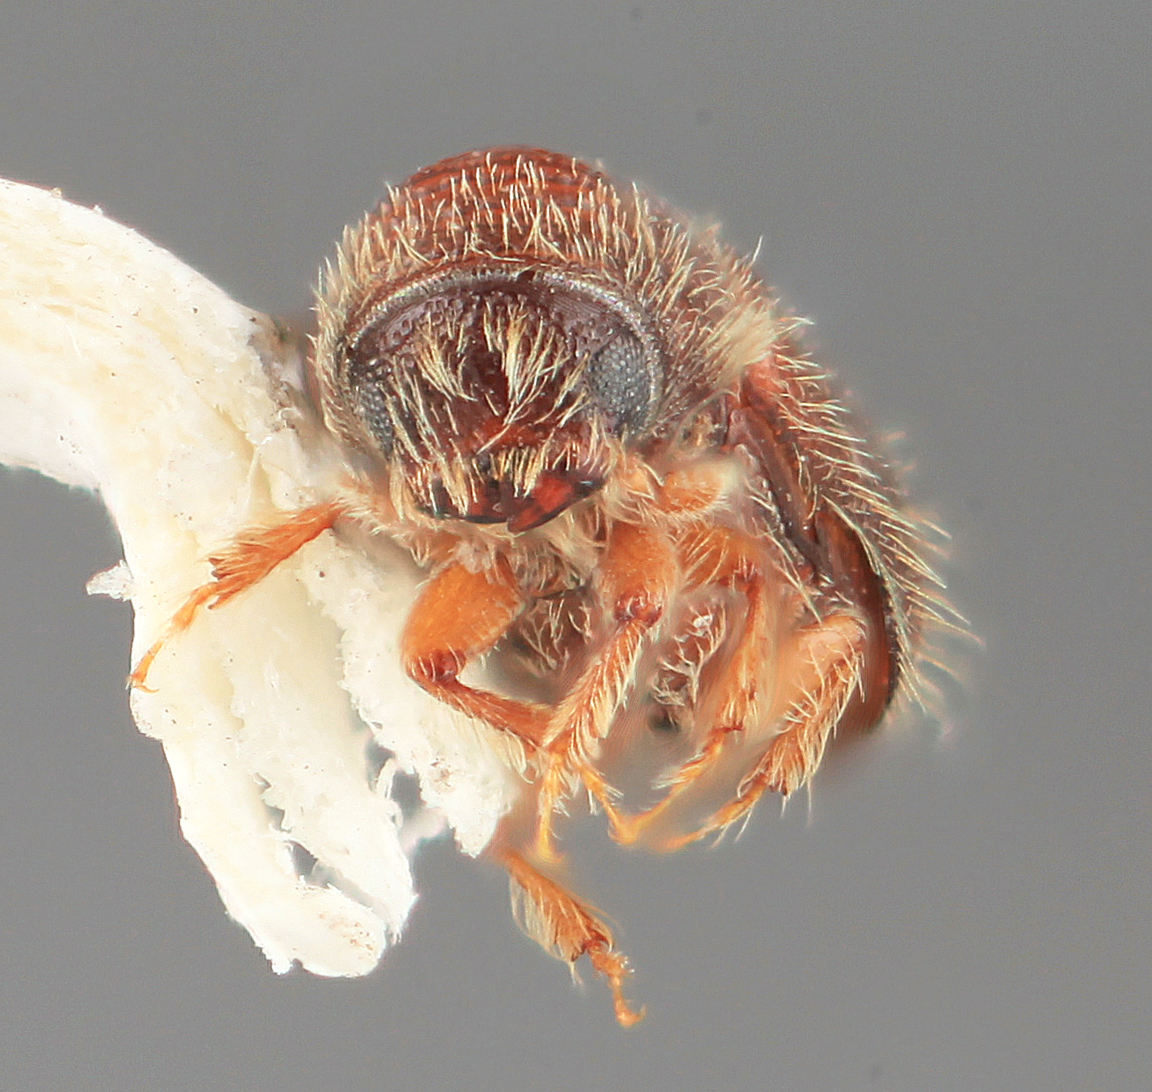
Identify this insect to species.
Pityophthorus corruptus
